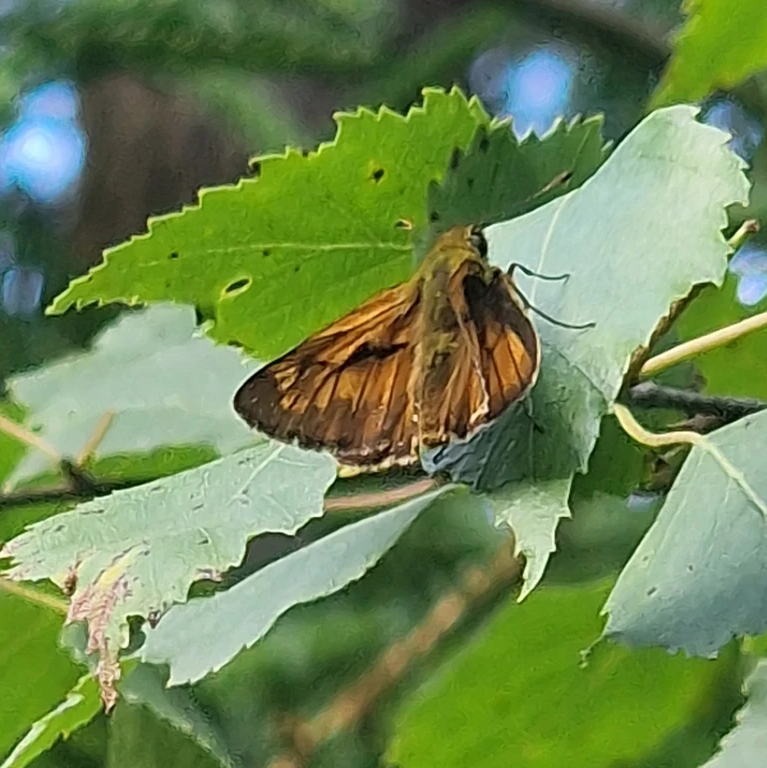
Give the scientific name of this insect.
Ochlodes sylvanus (also Ochlodes venata)
